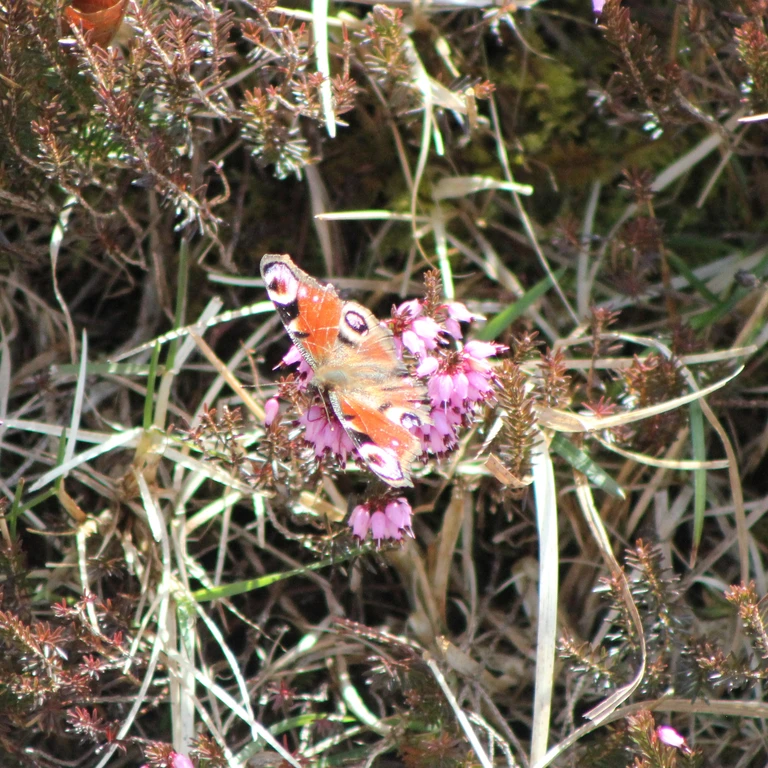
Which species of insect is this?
Aglais io
